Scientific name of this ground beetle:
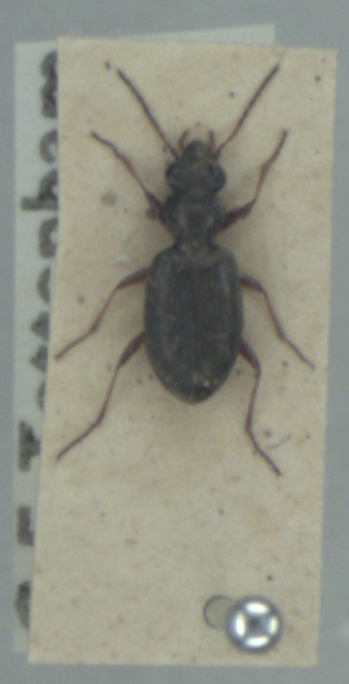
Asaphidion pallipes
